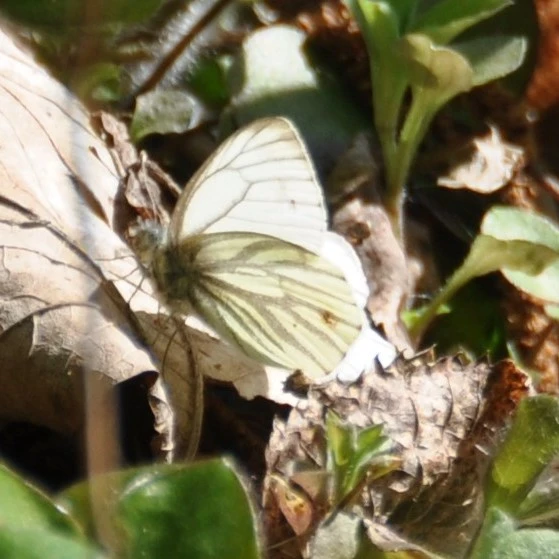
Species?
Pieris napi
